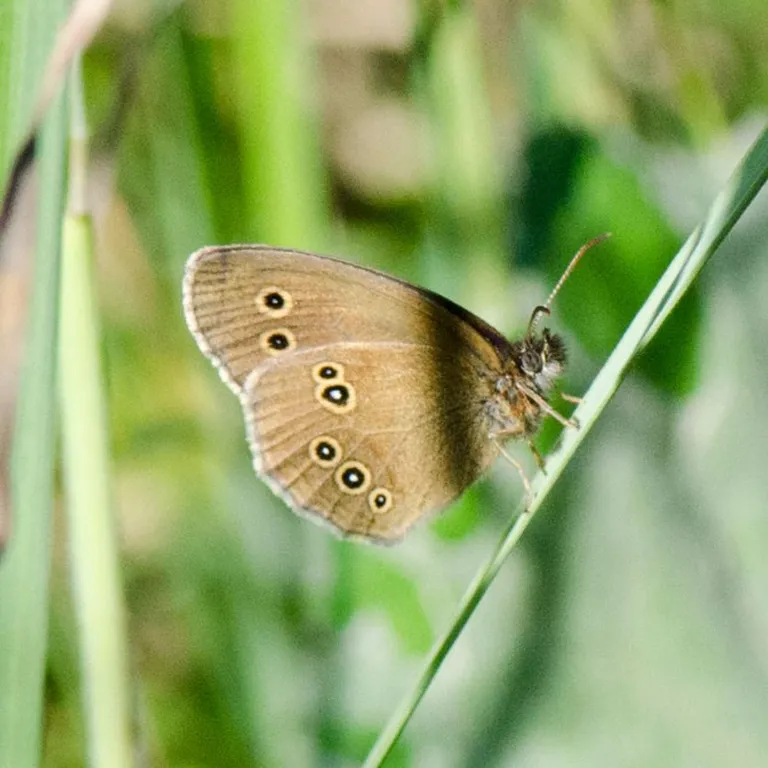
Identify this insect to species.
Aphantopus hyperantus
